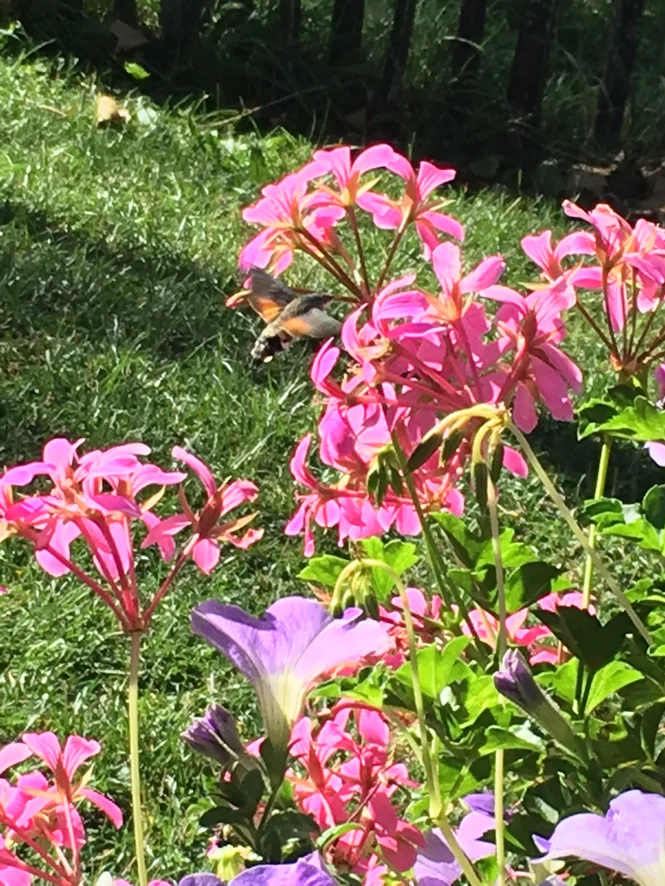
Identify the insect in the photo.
Macroglossum stellatarum
